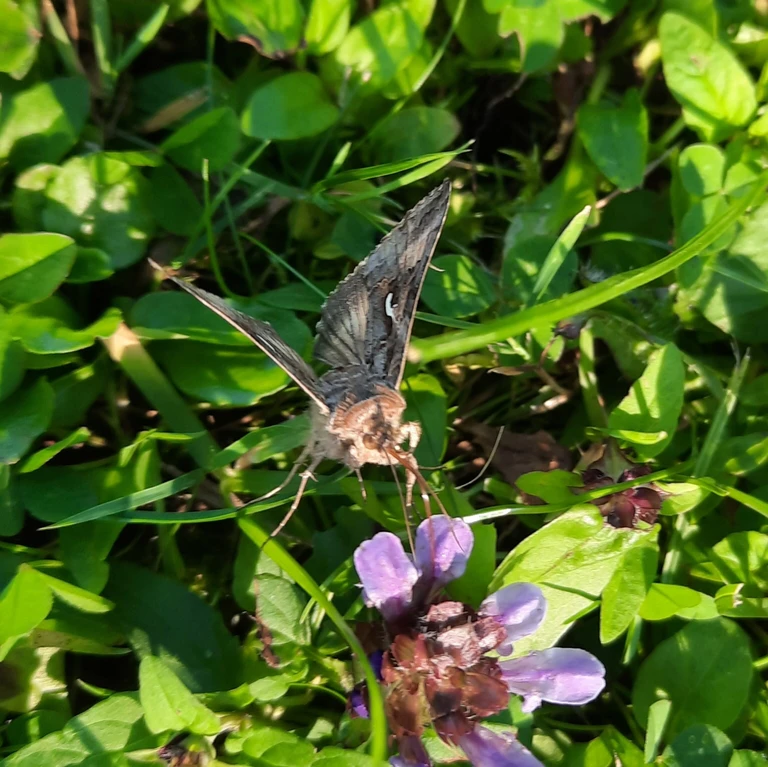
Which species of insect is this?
Autographa gamma
